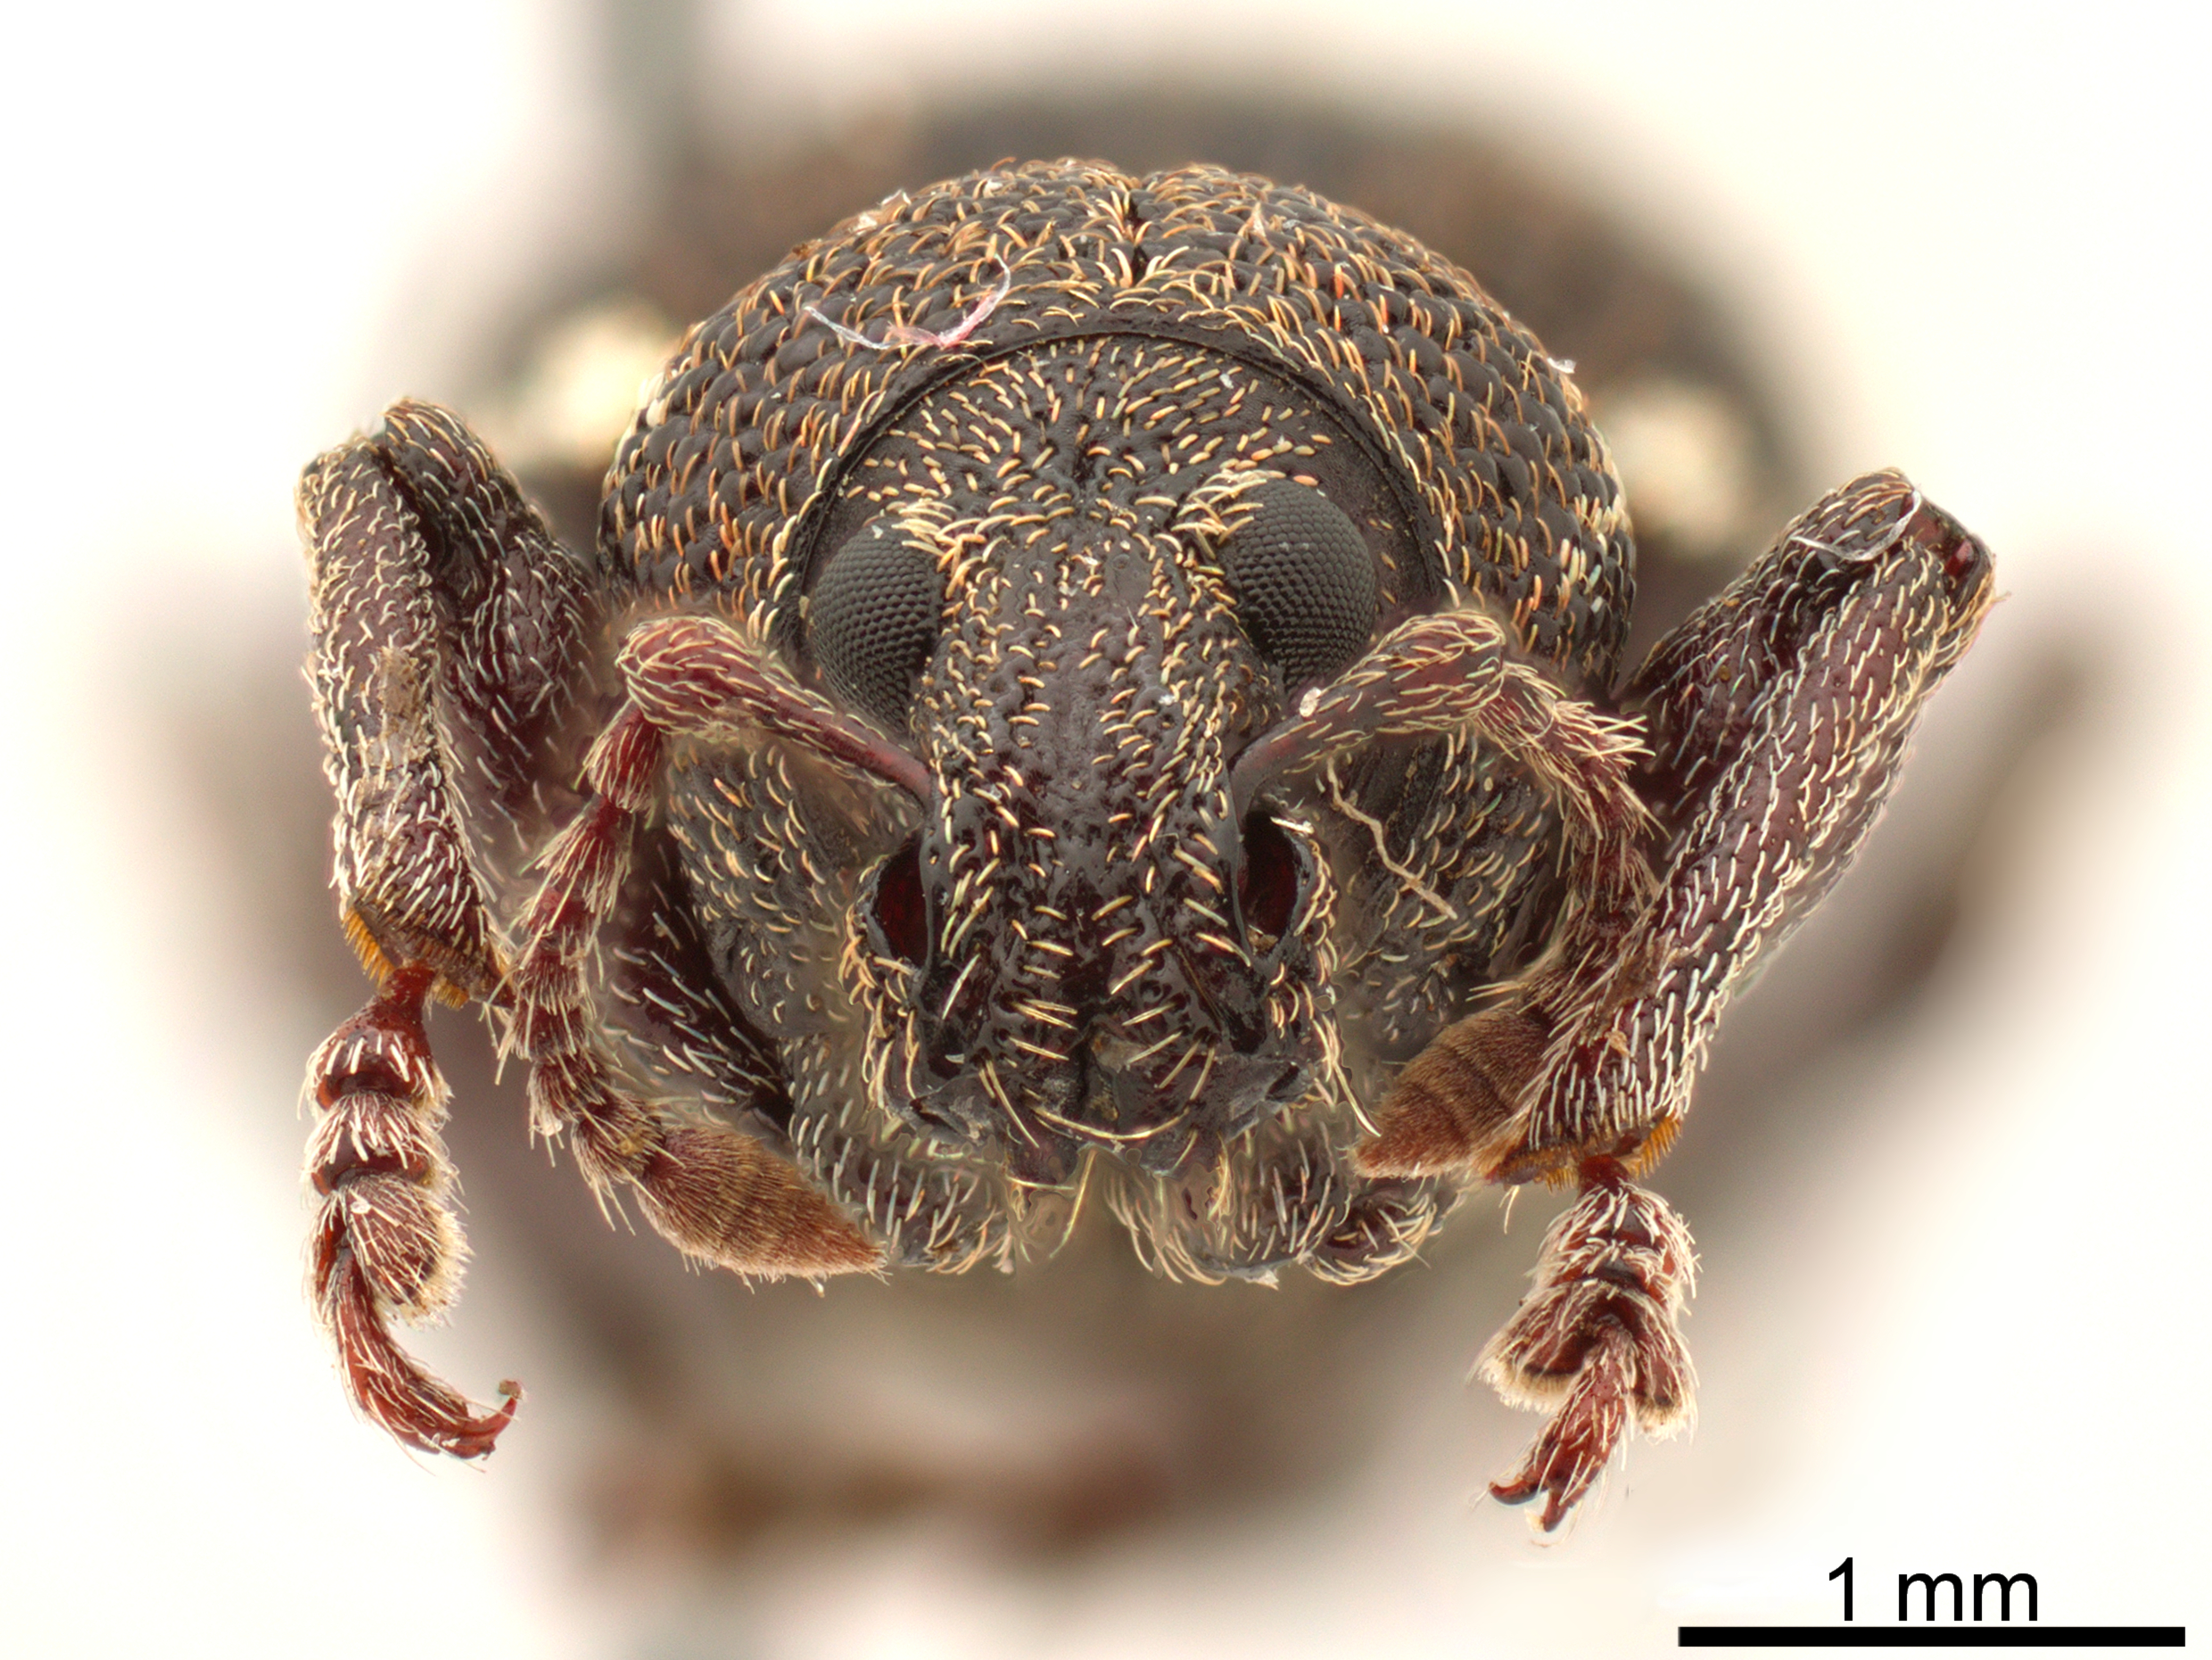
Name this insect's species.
Hormorus undulatus
